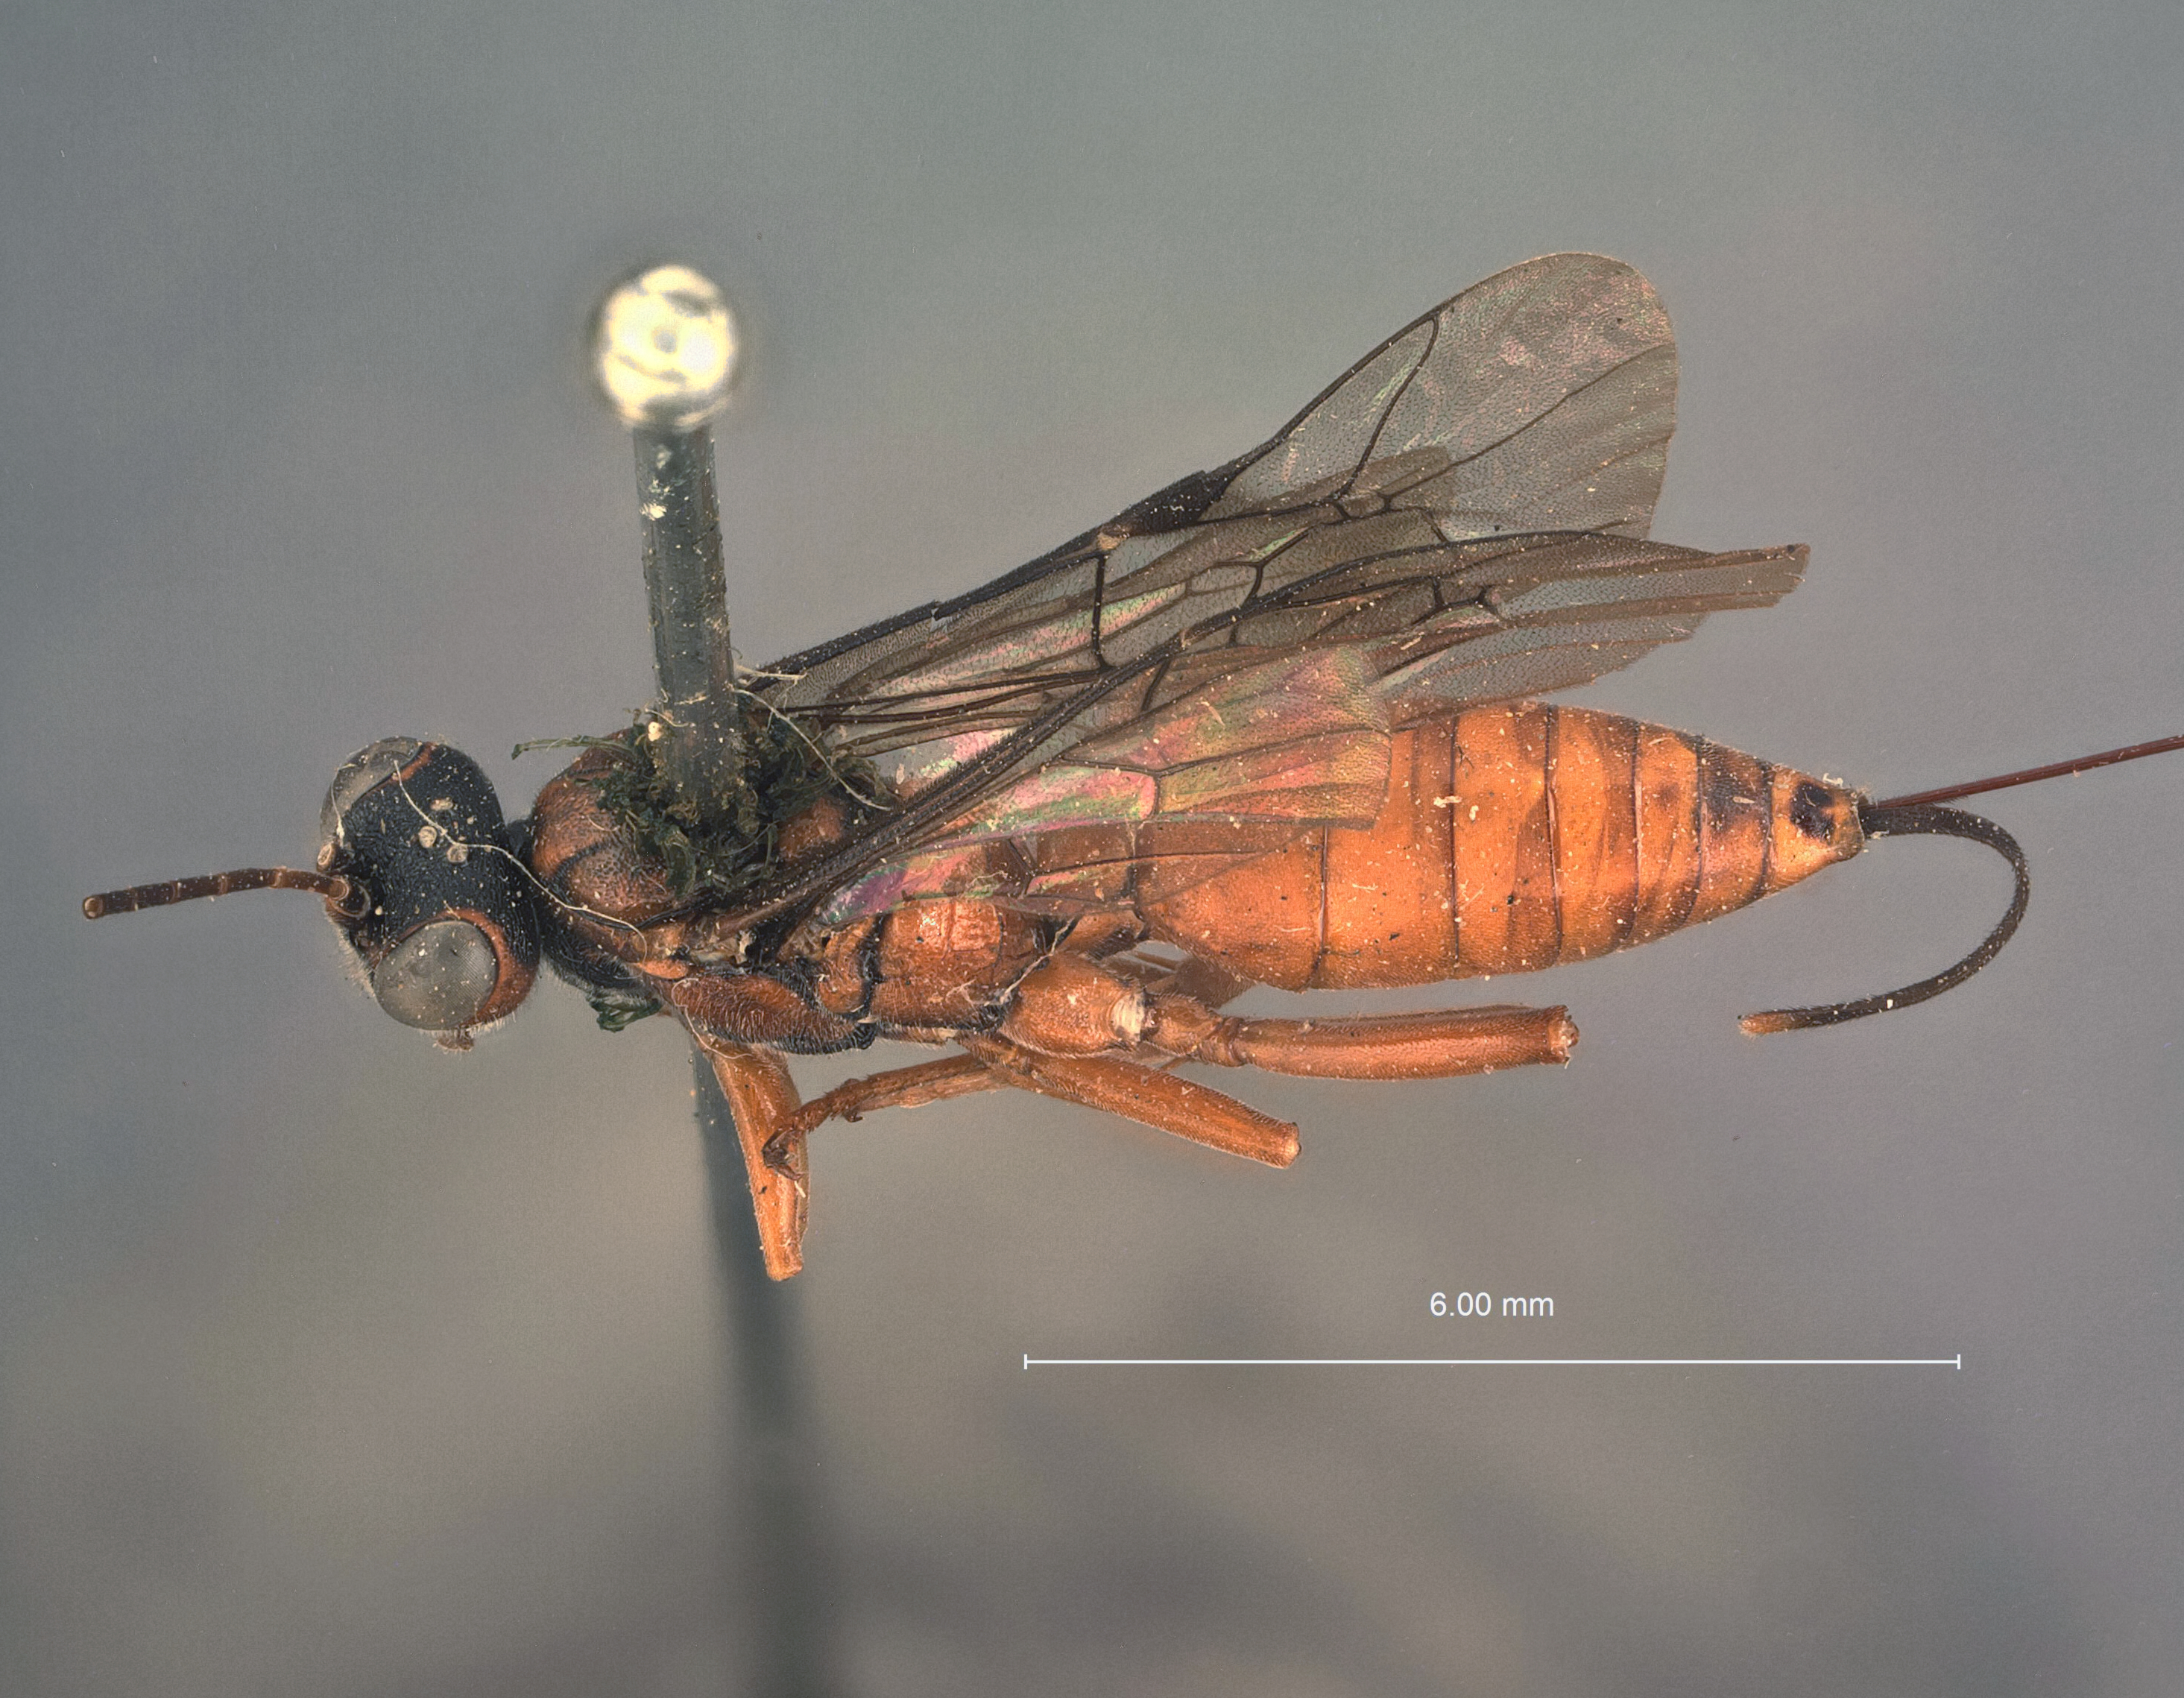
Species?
Cryptoideus sitkensis
